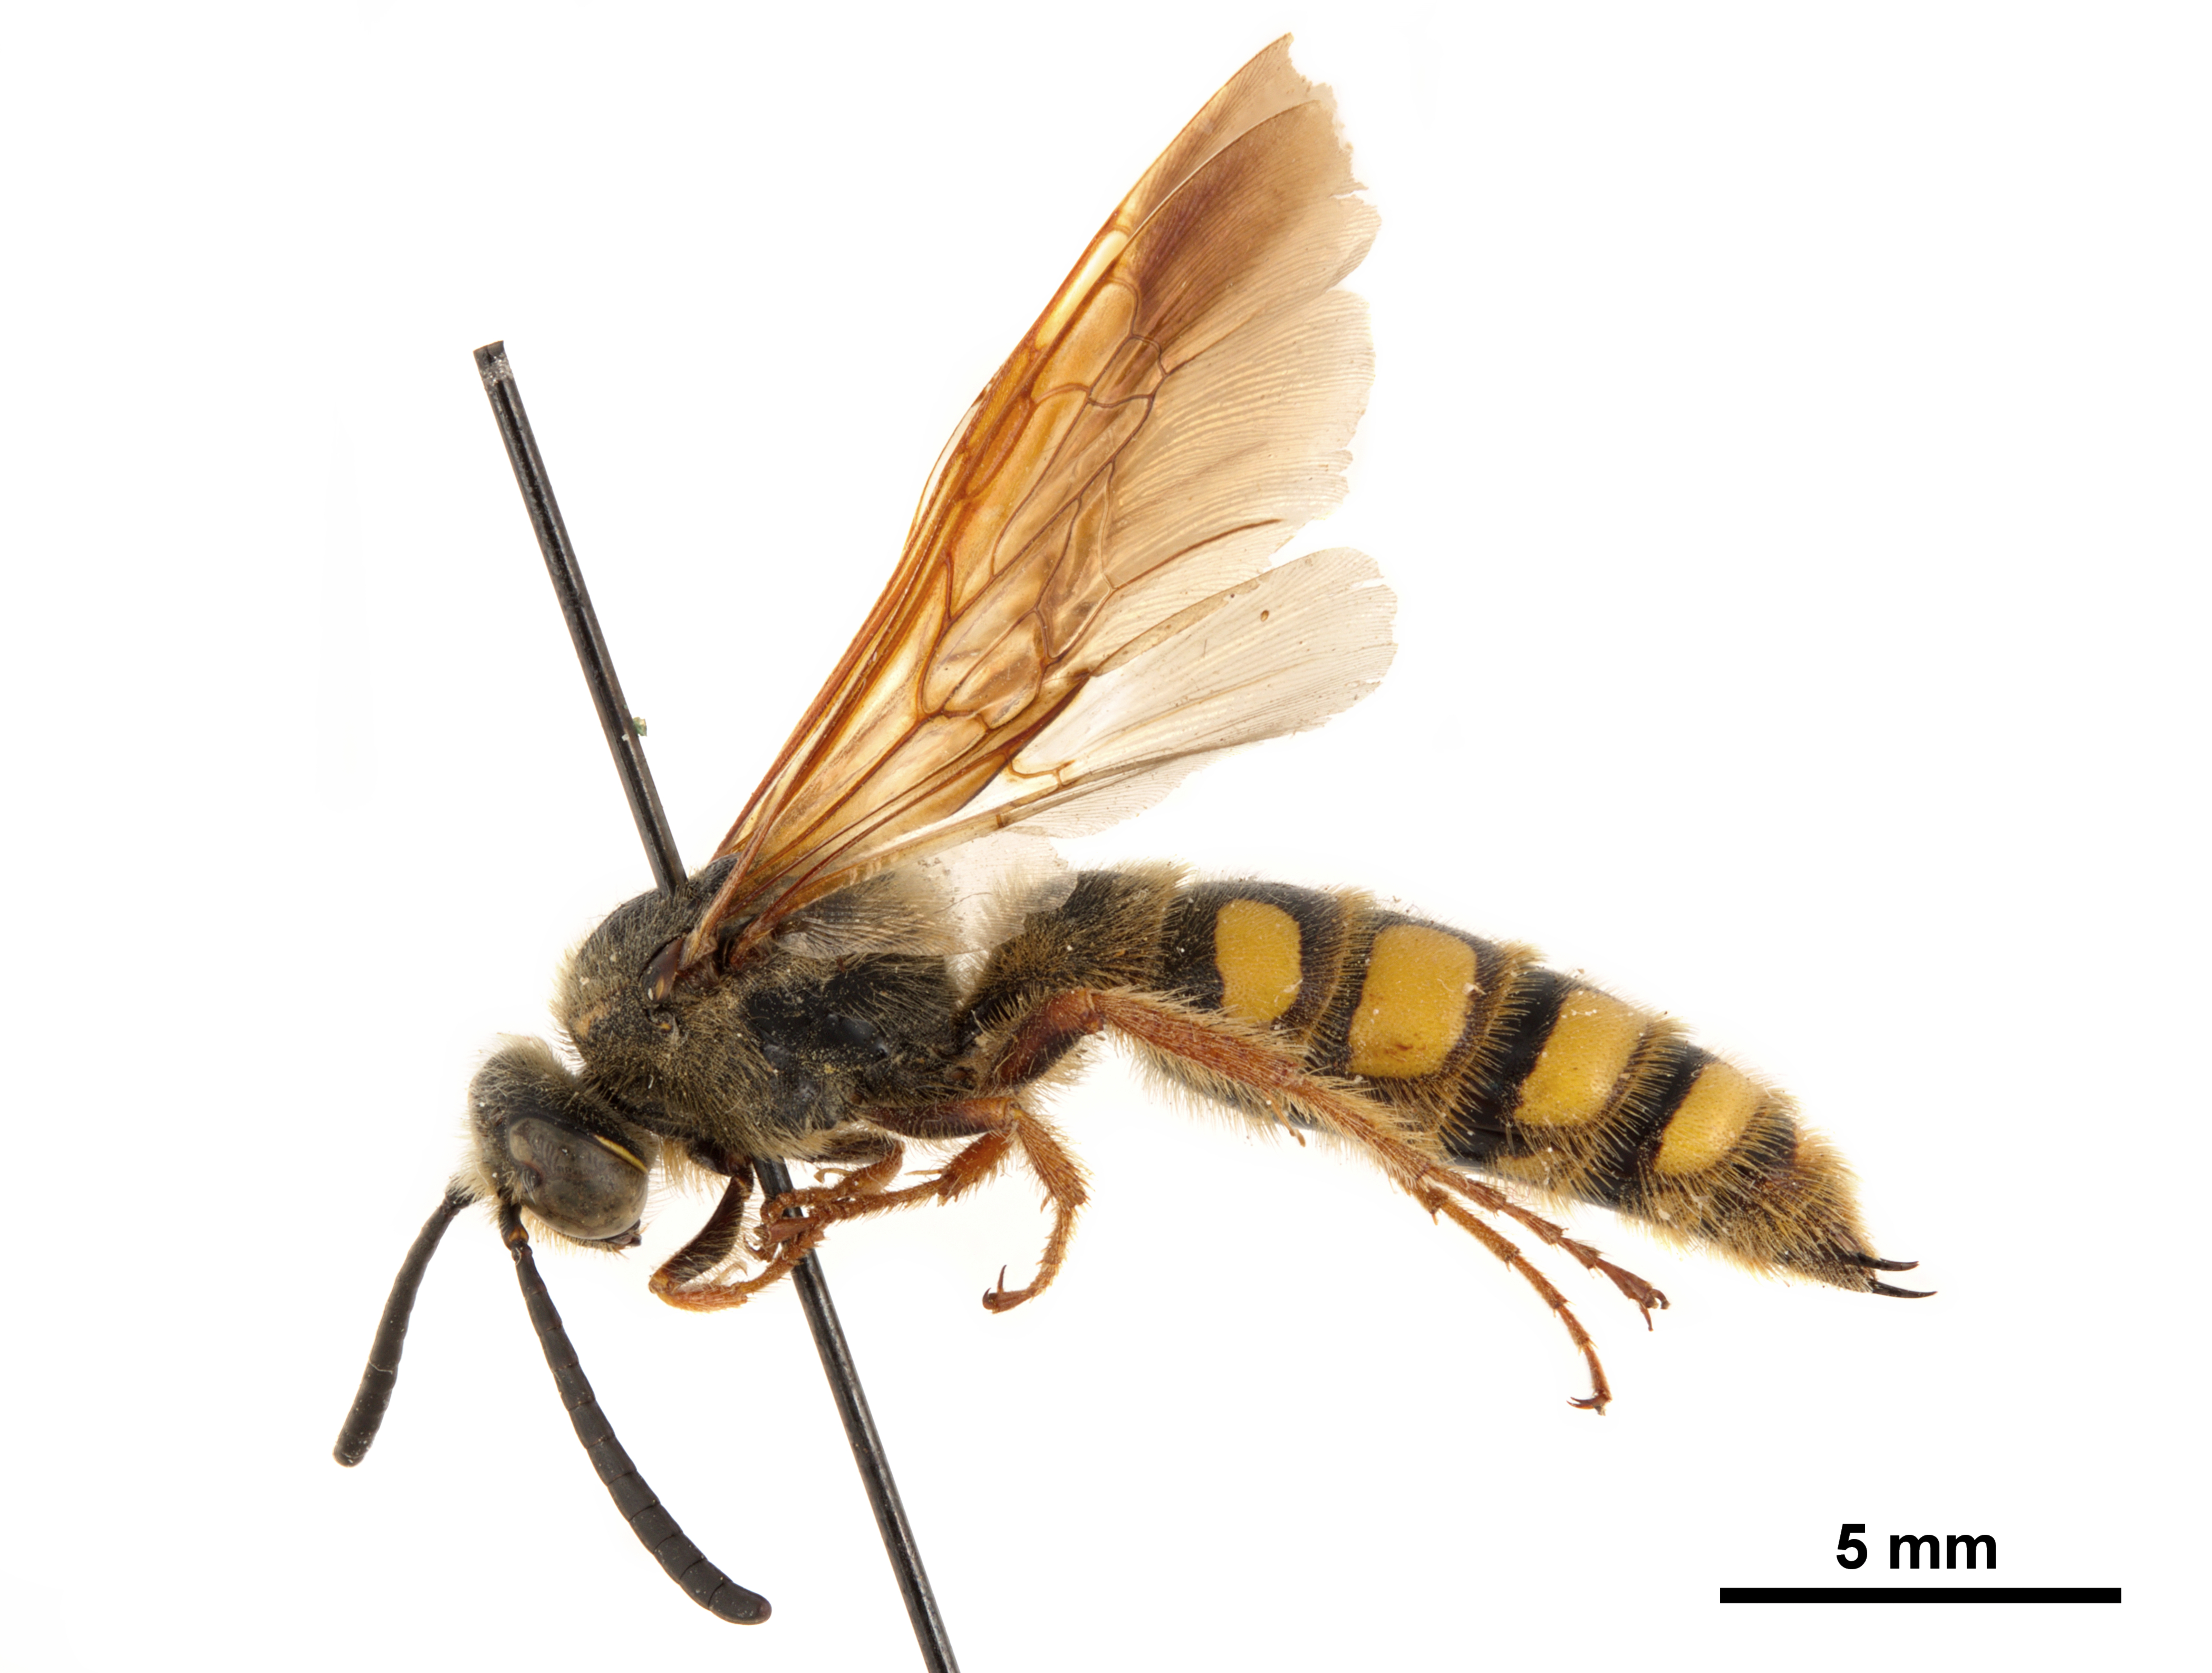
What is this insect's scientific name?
Campsoscolia pollenifera
